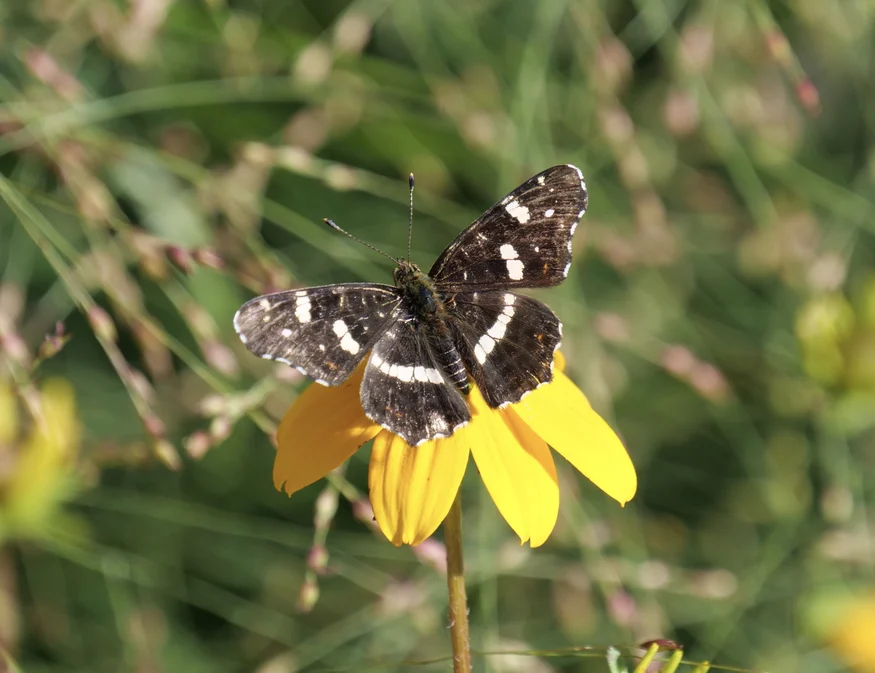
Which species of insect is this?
Araschnia levana
